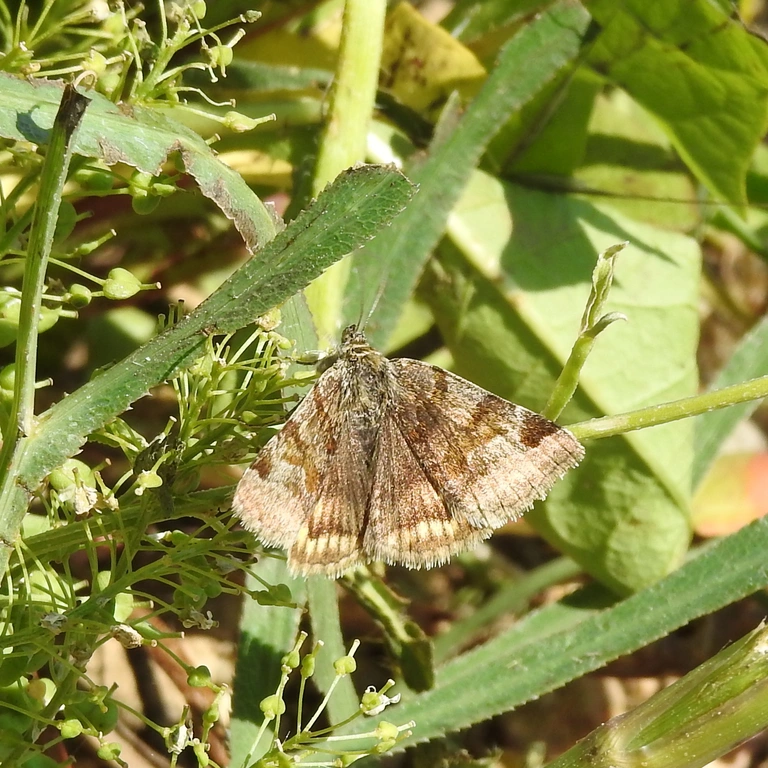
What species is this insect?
Euclidia glyphica
